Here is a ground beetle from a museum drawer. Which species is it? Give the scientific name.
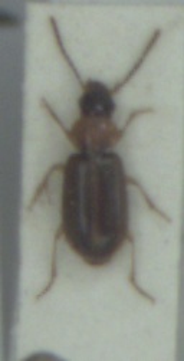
Acupalpus dubius
